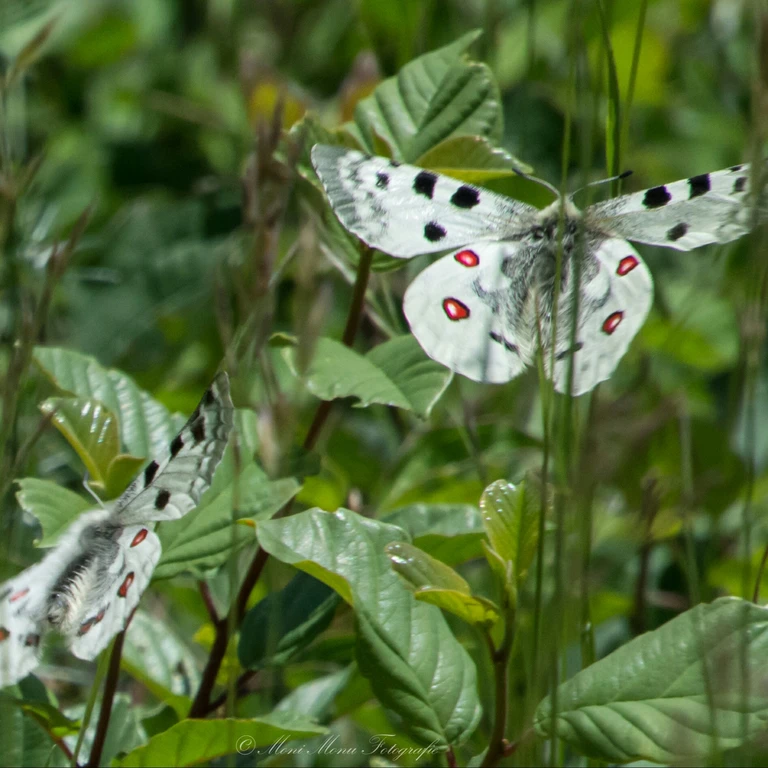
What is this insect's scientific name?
Parnassius apollo
